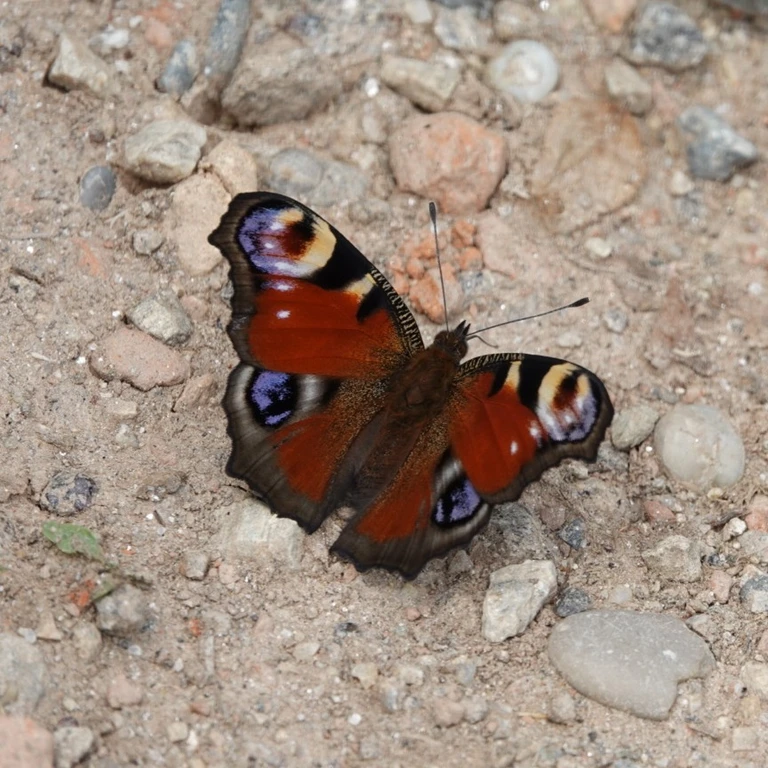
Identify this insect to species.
Aglais io
